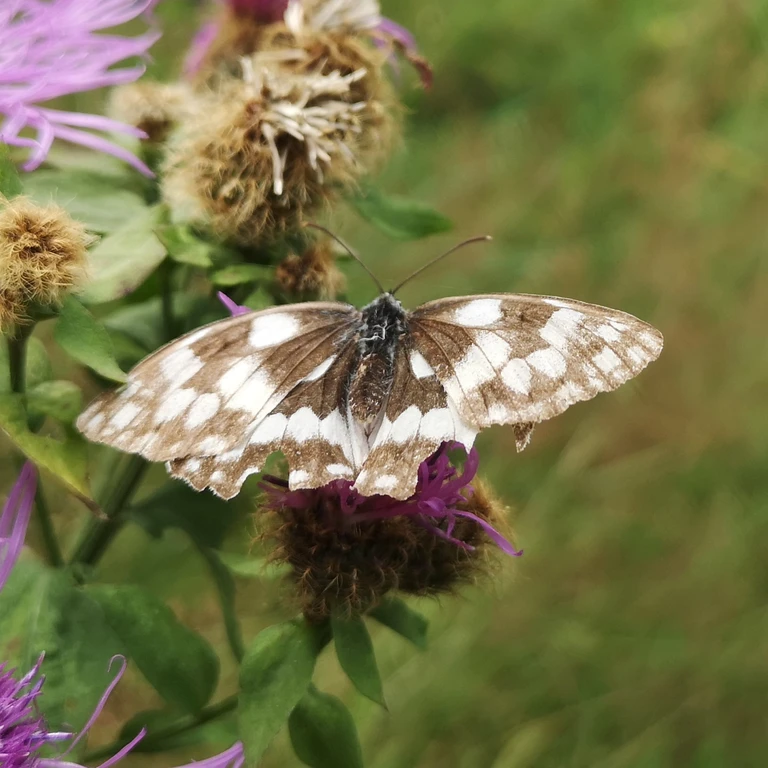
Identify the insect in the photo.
Melanargia galathea
